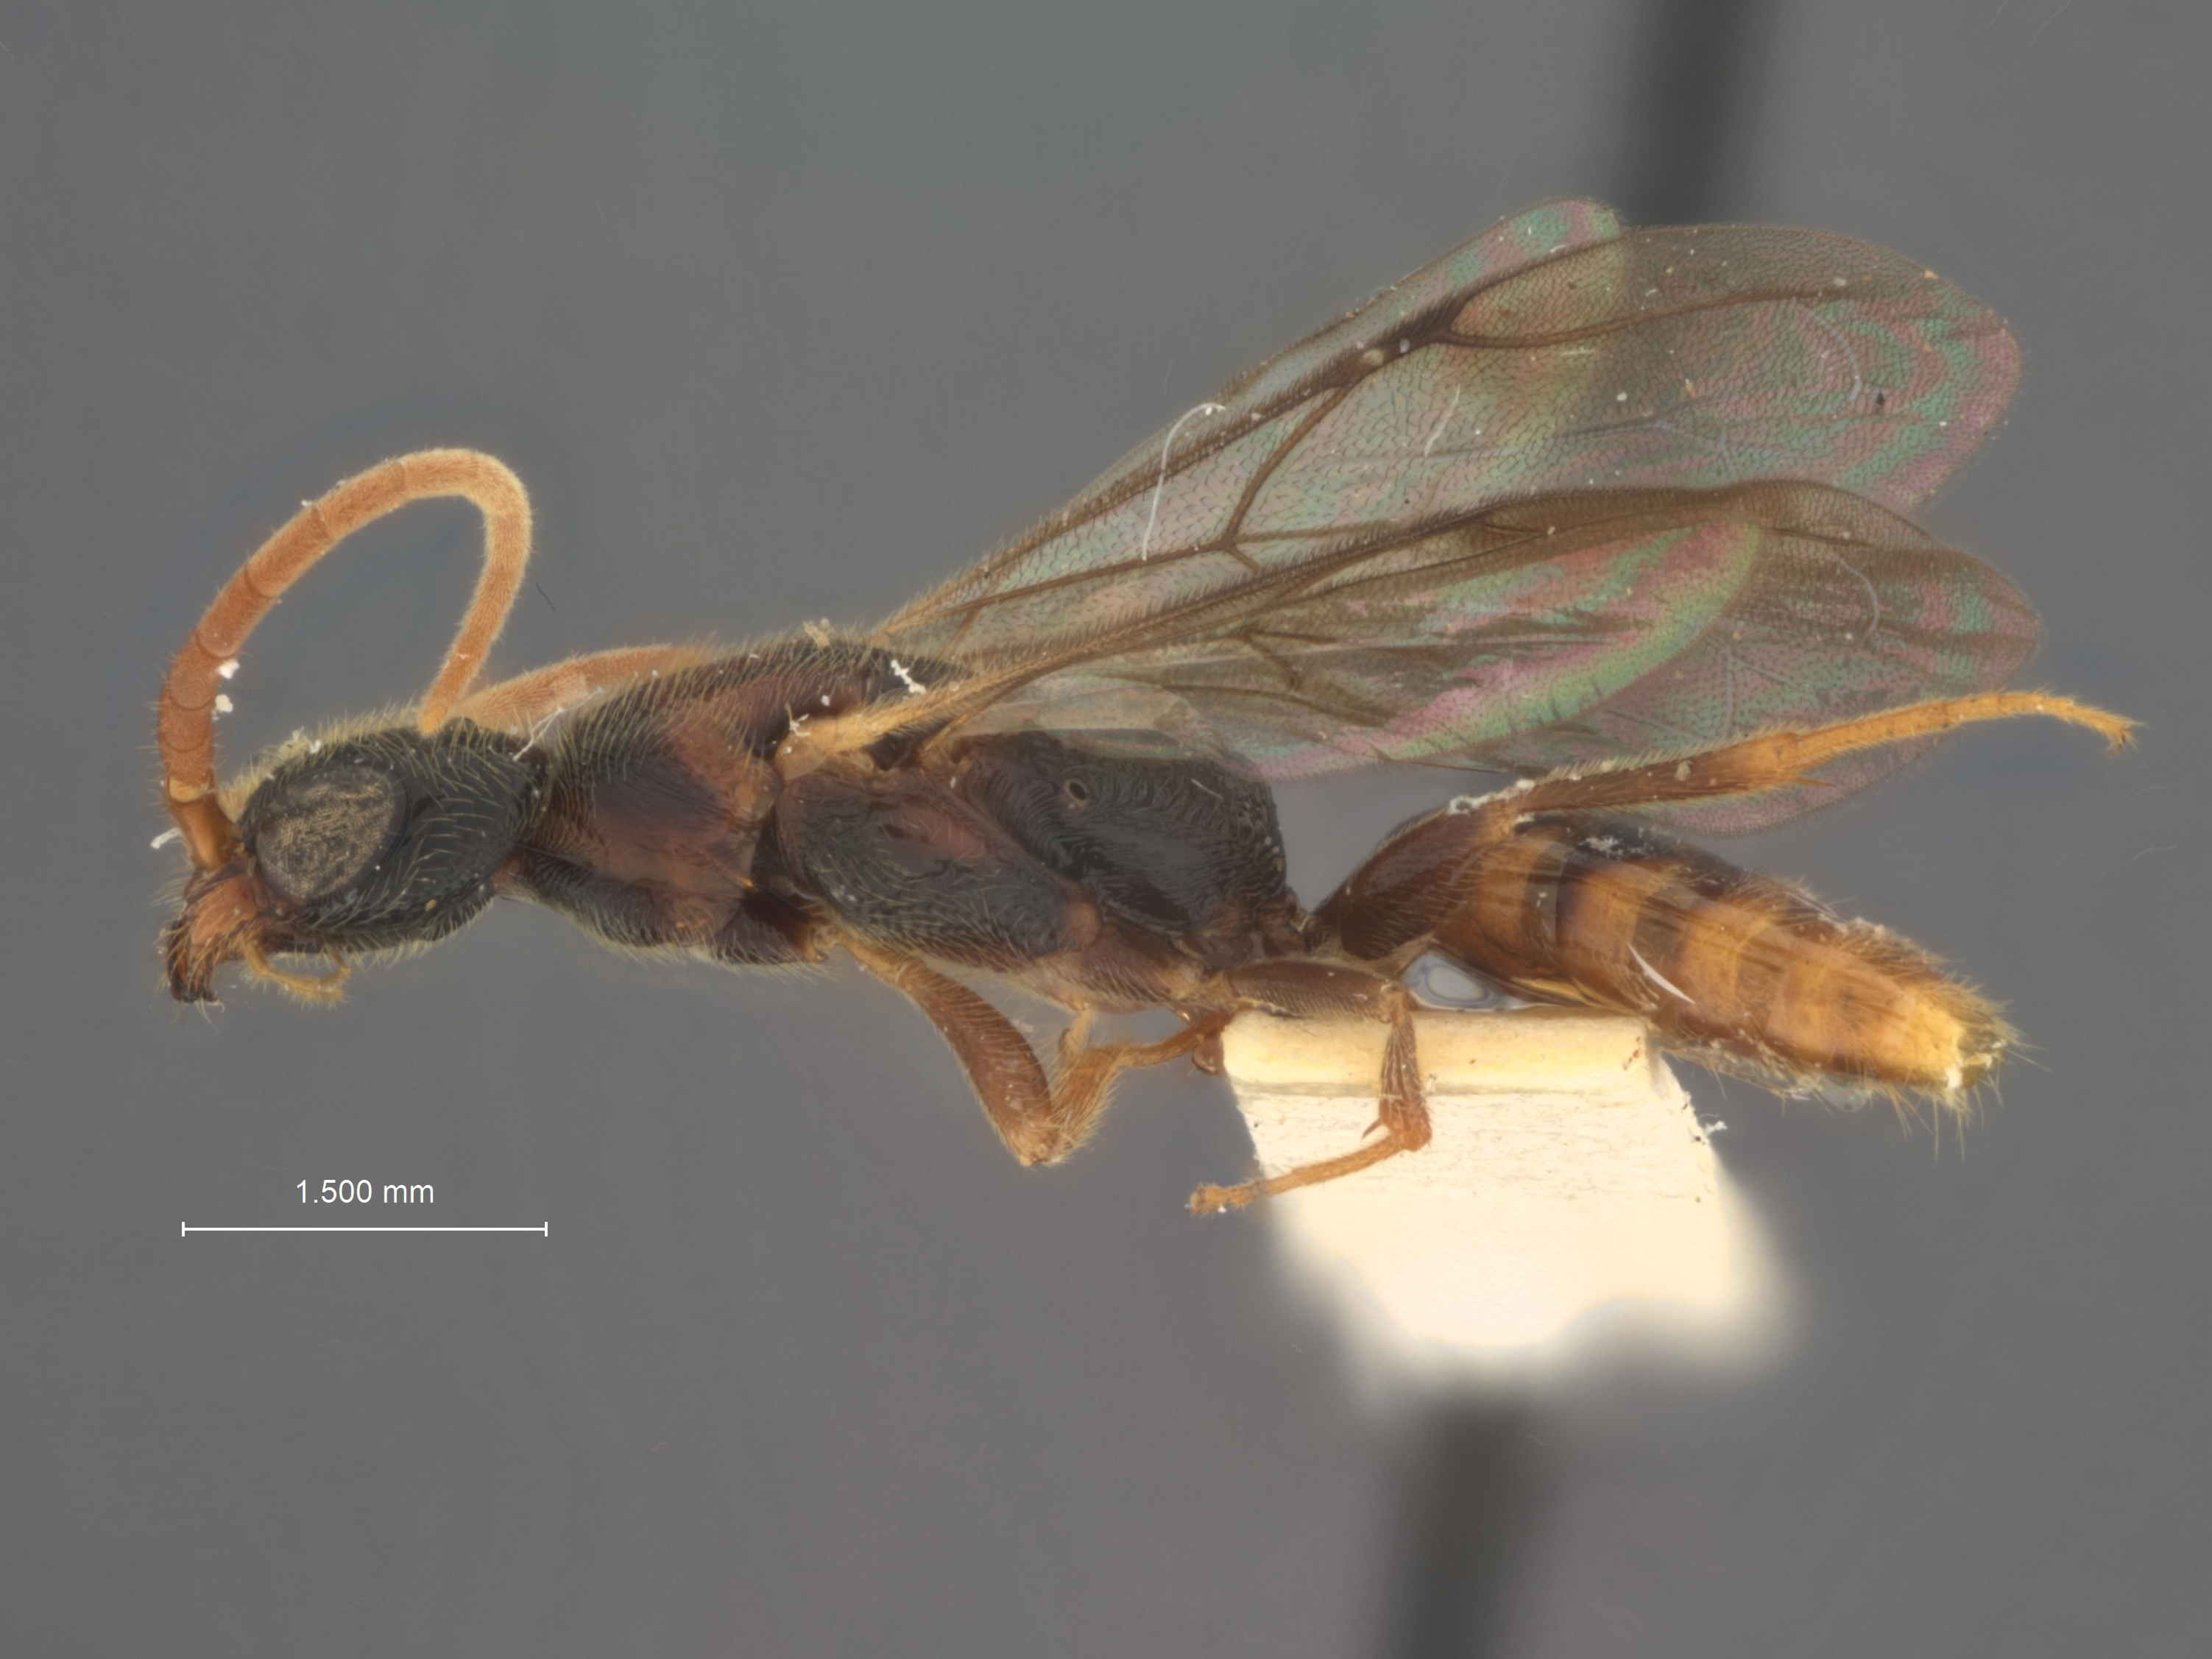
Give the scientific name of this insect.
Pseudisobrachium pulcherrimum
